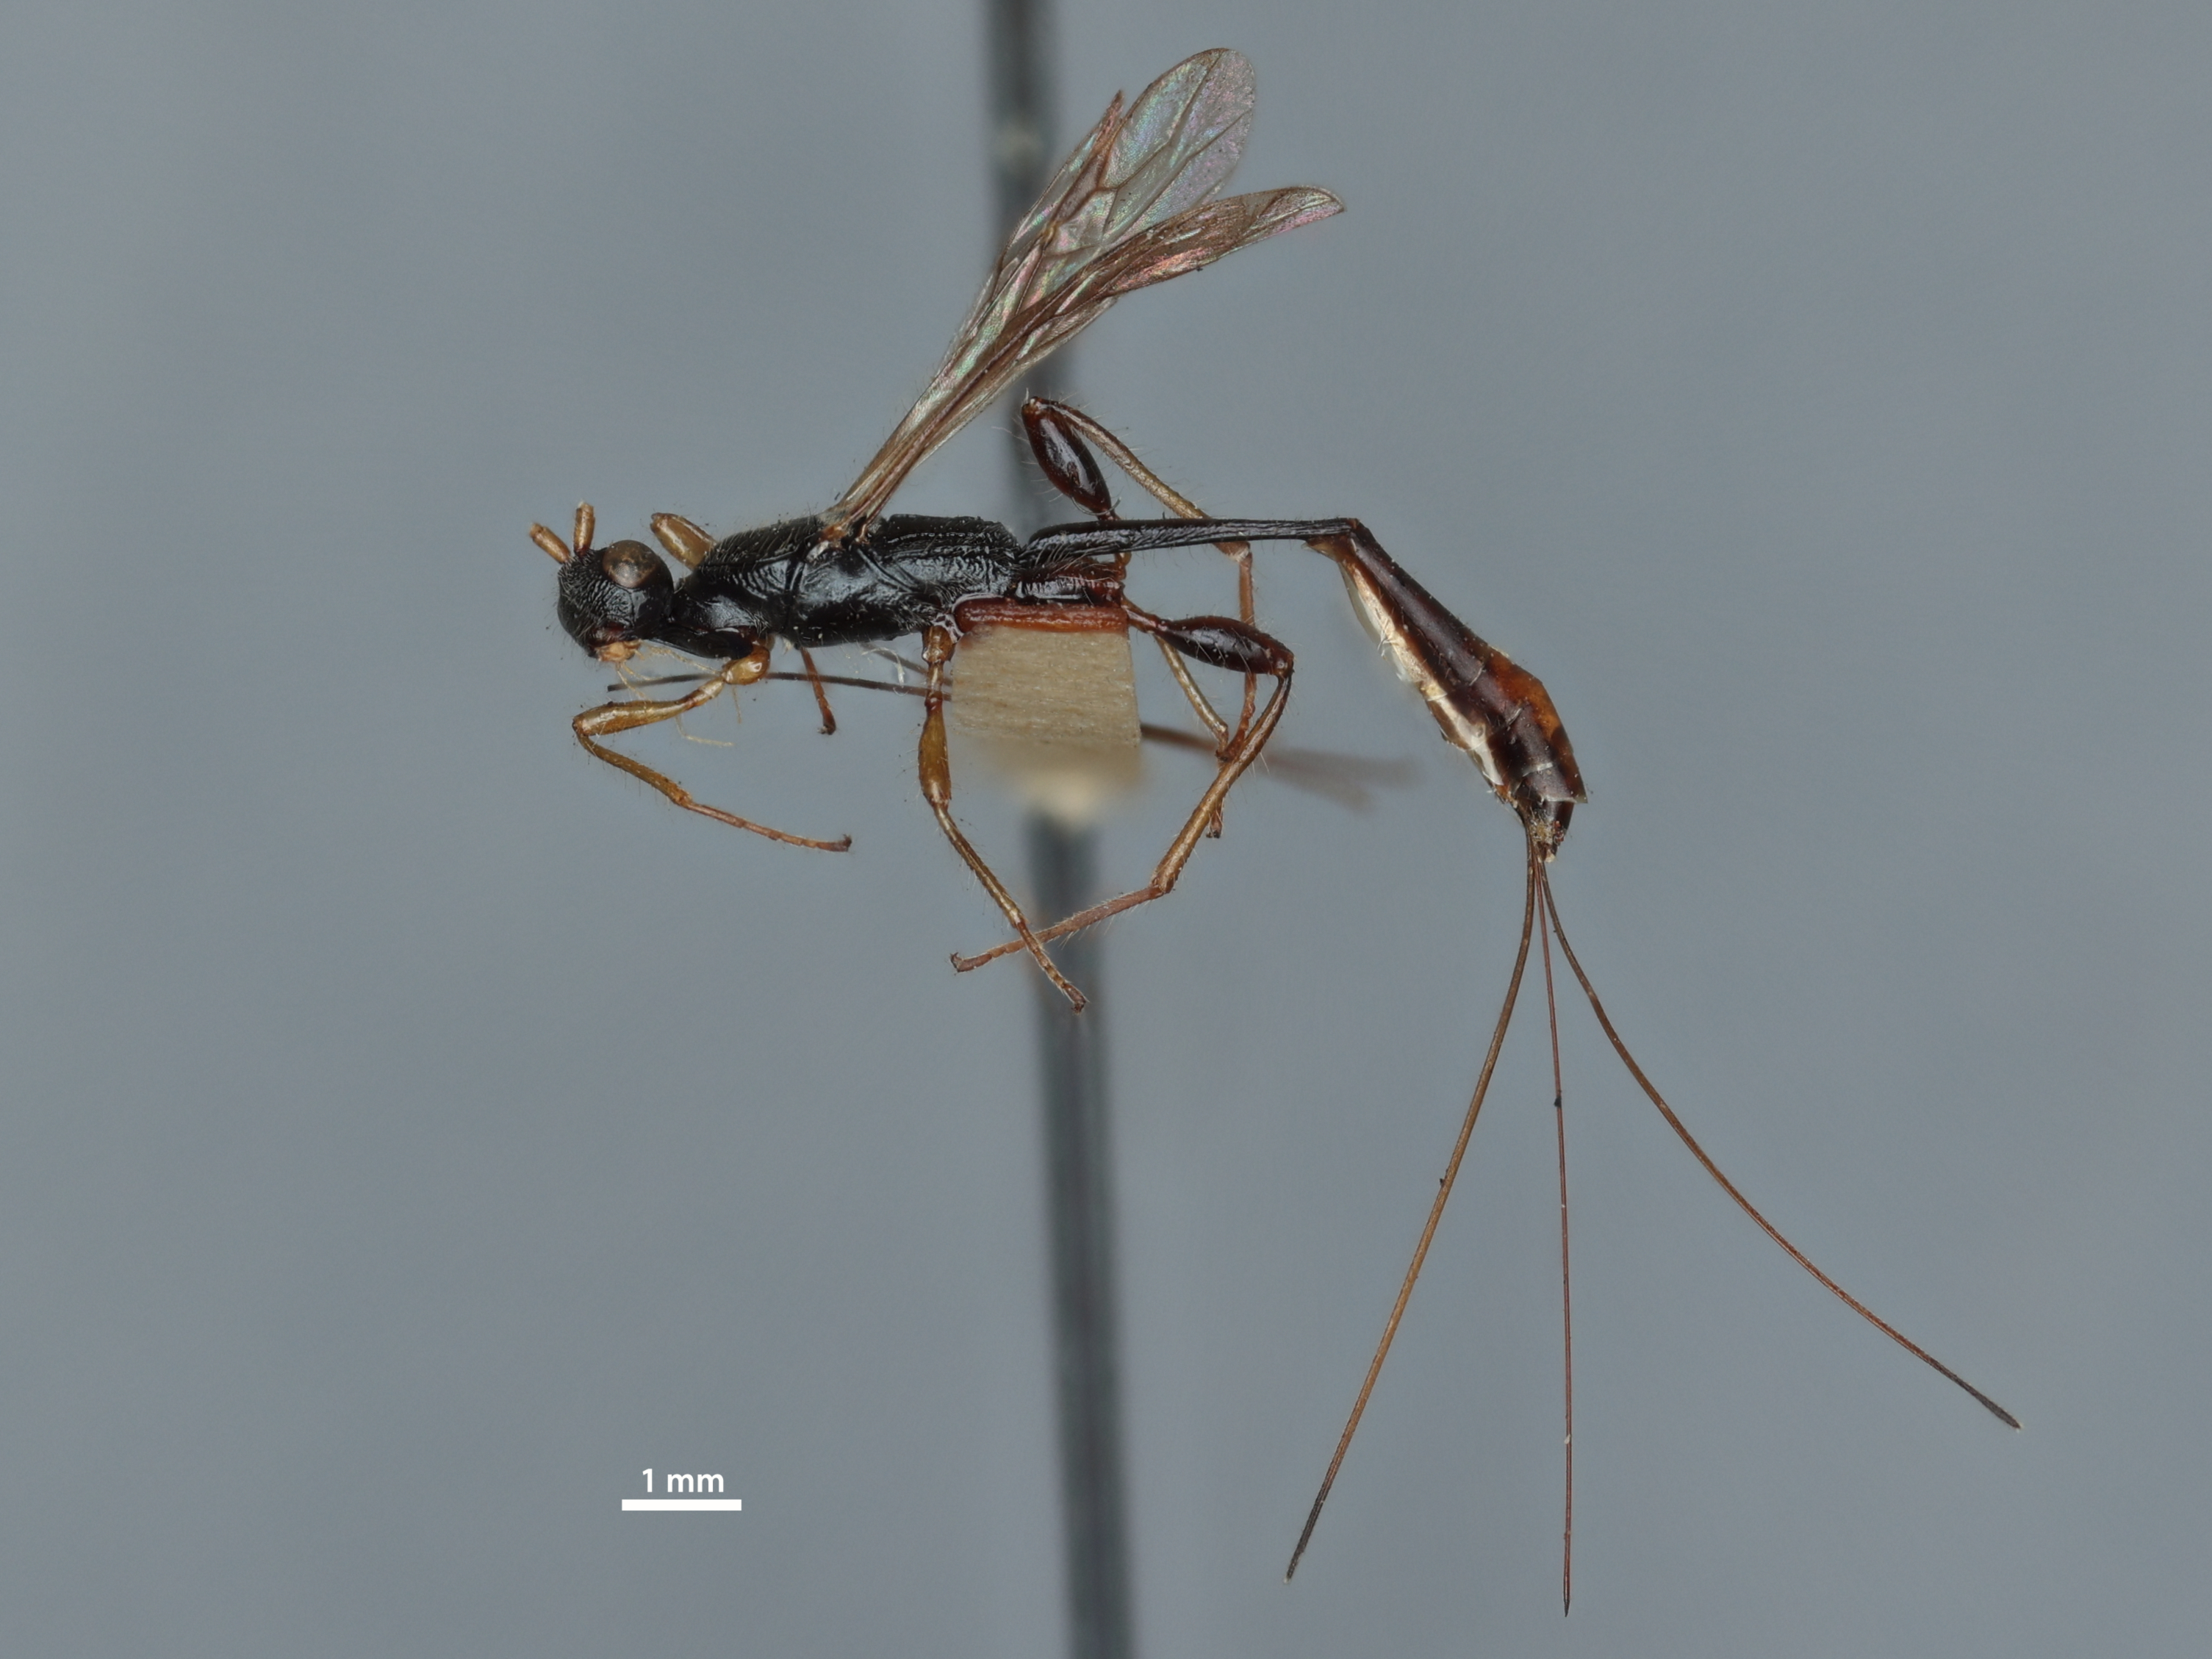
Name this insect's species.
Paraspathius usipetes
